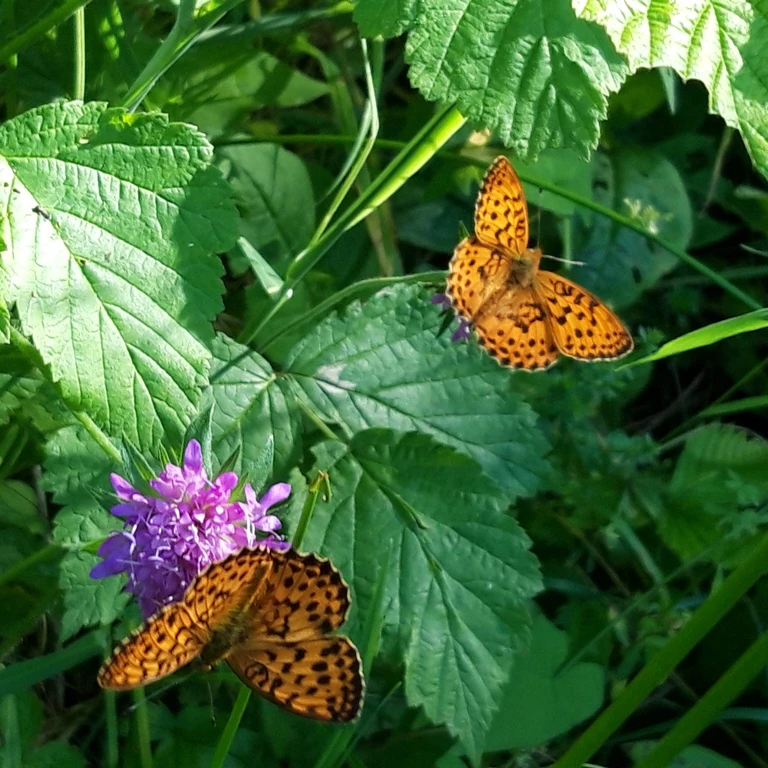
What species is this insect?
Brenthis daphne
